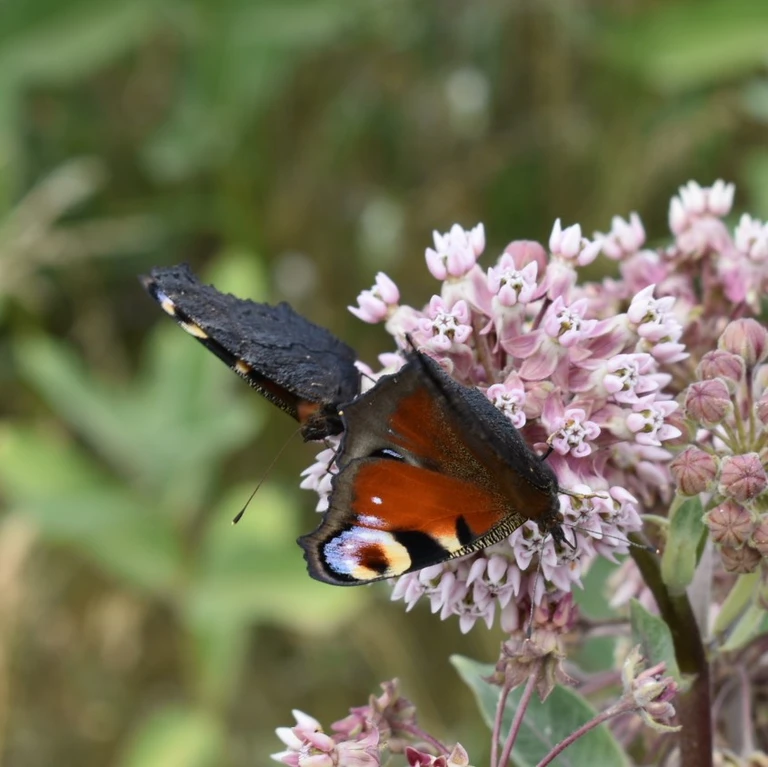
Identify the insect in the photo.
Aglais io
